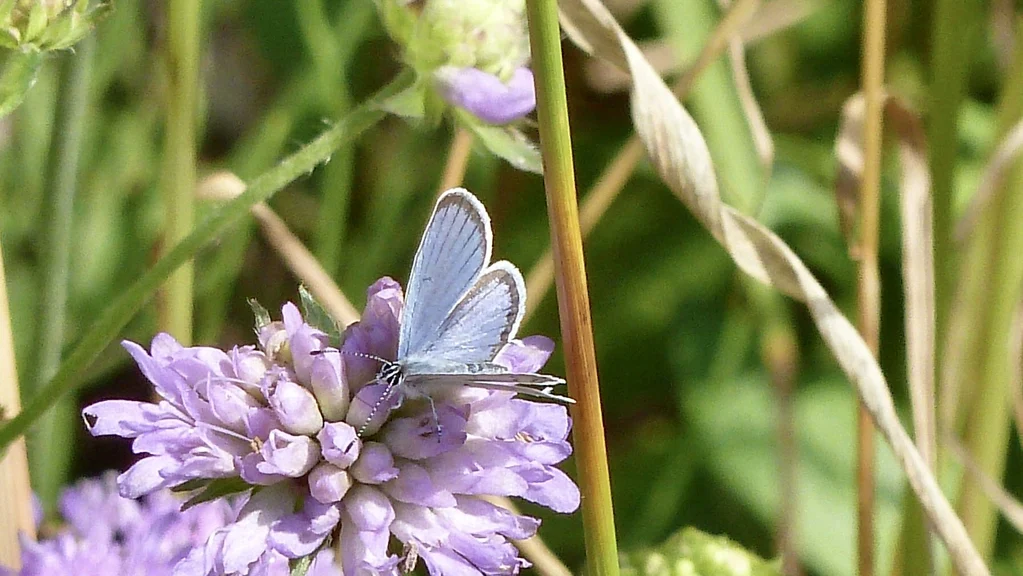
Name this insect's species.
Cupido argiades (also Elkalyce argiades)
